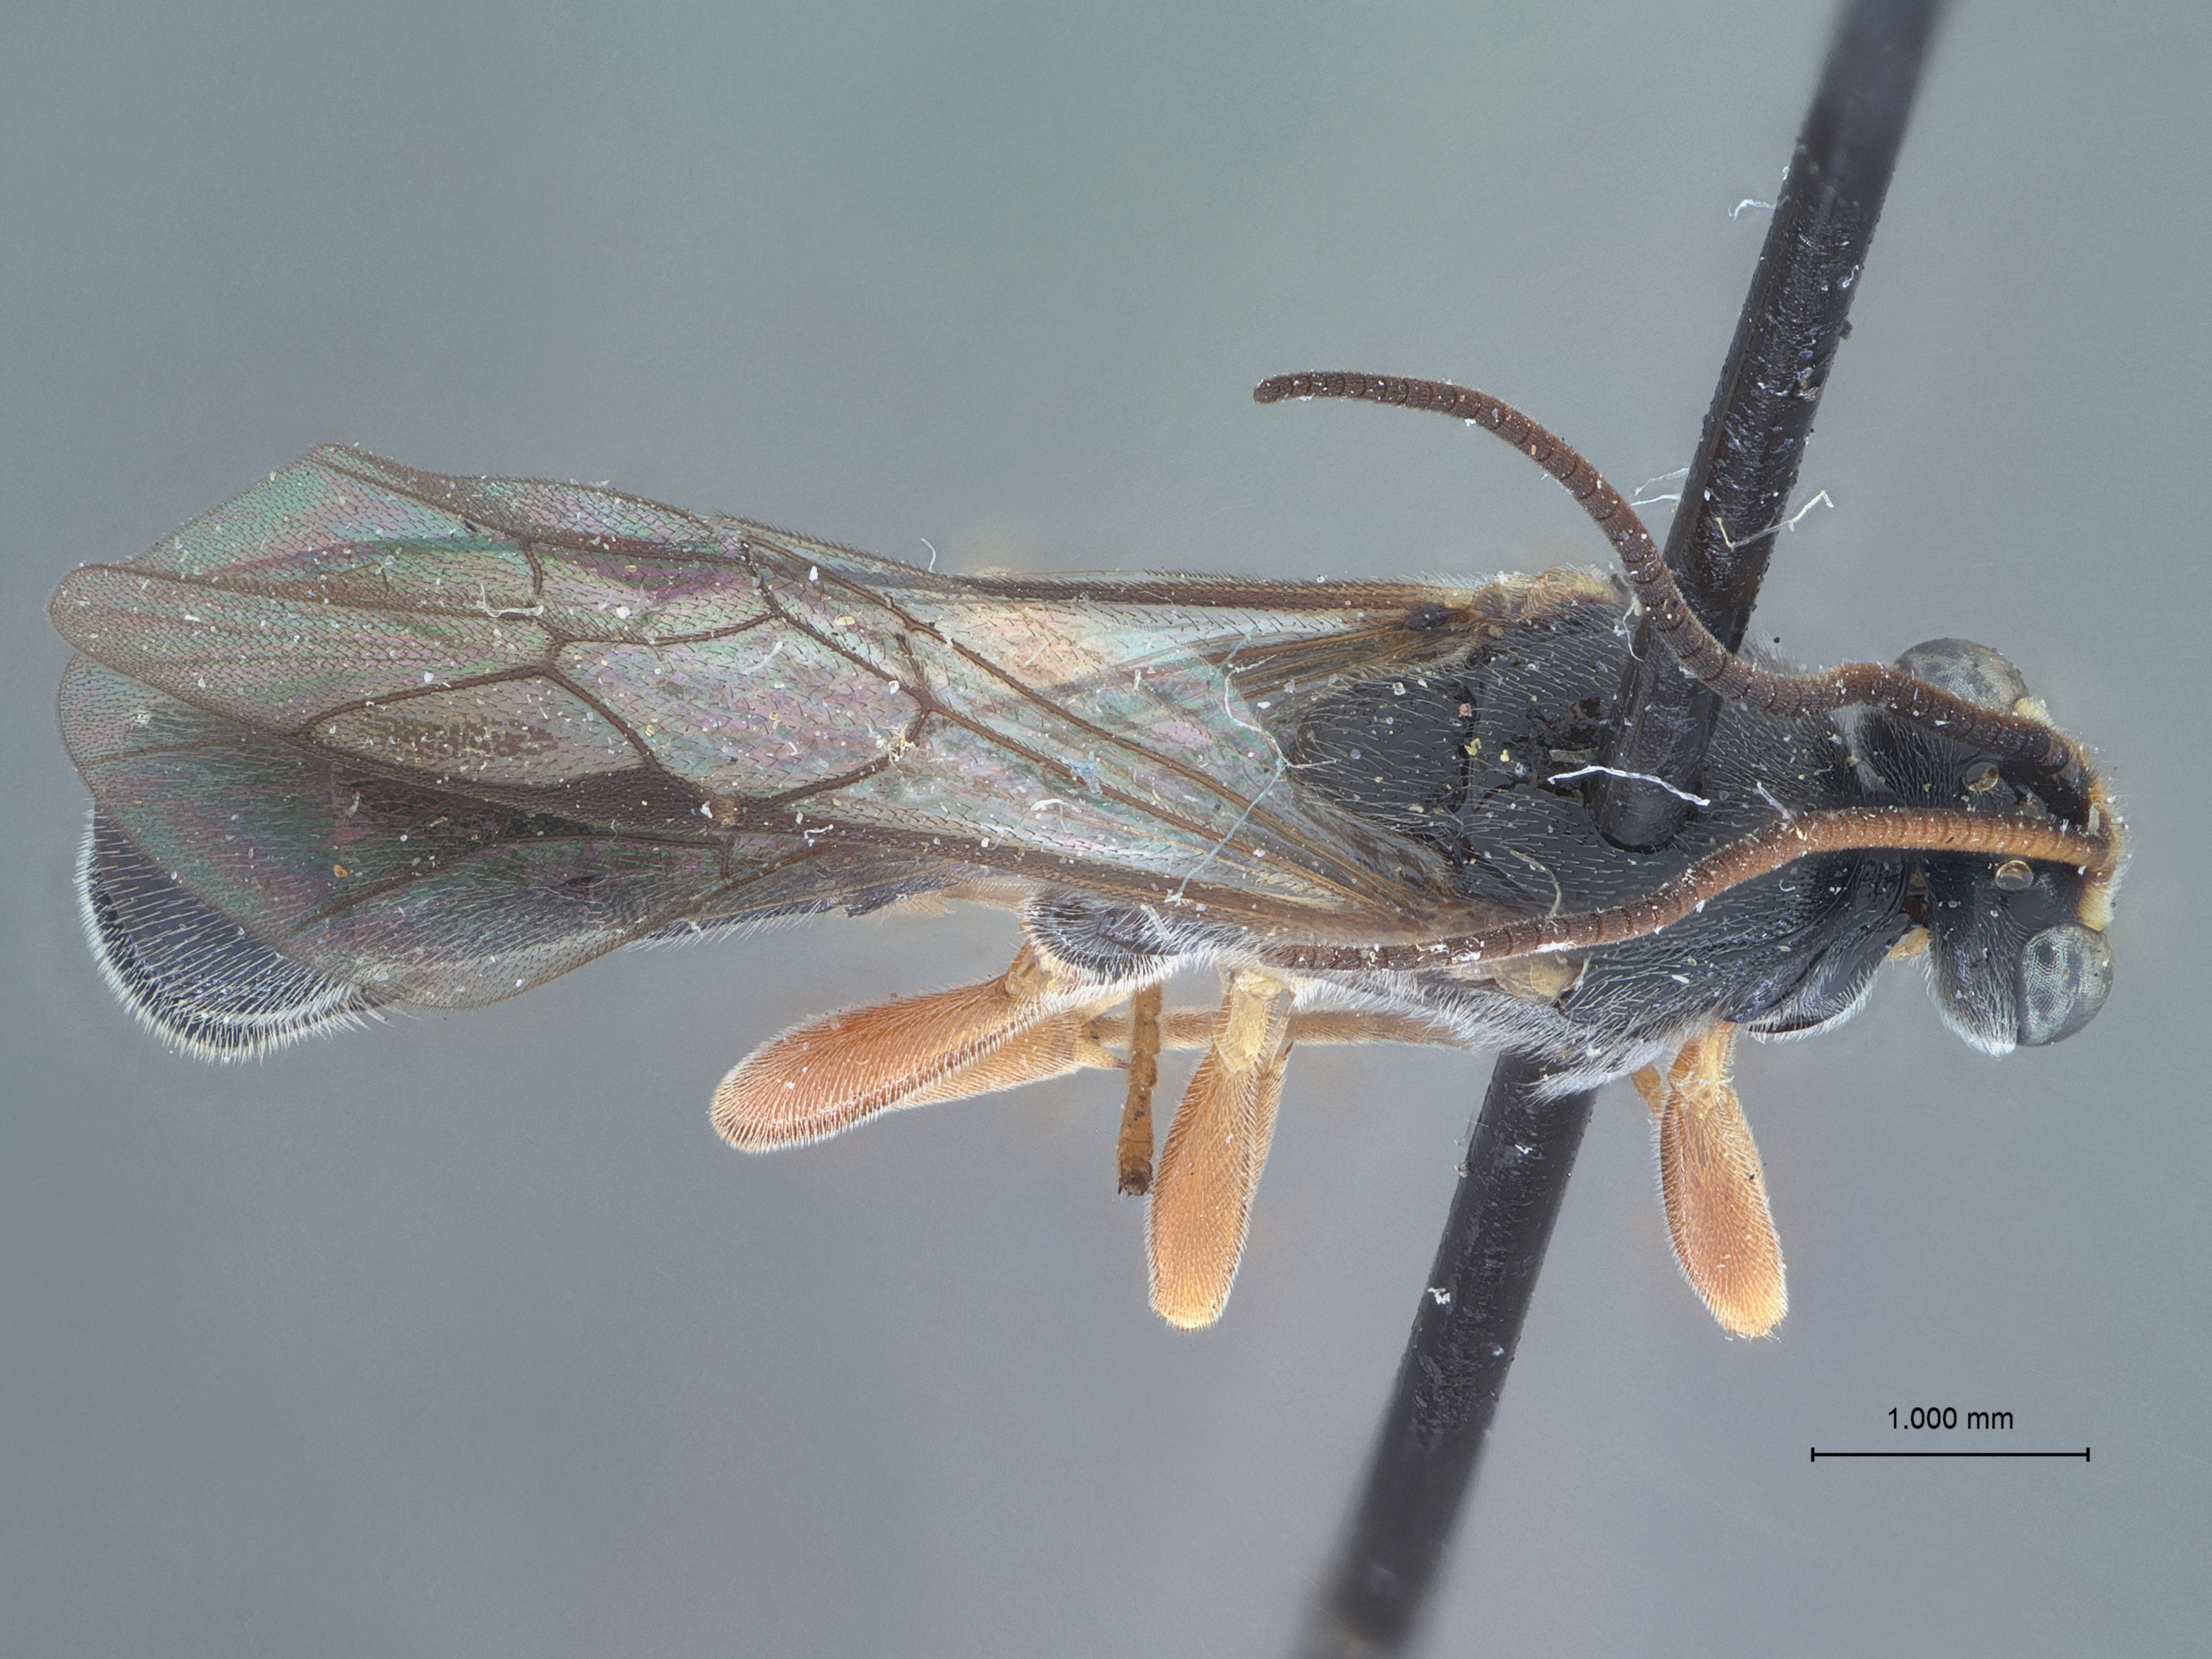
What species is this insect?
Trieces arcuatus
